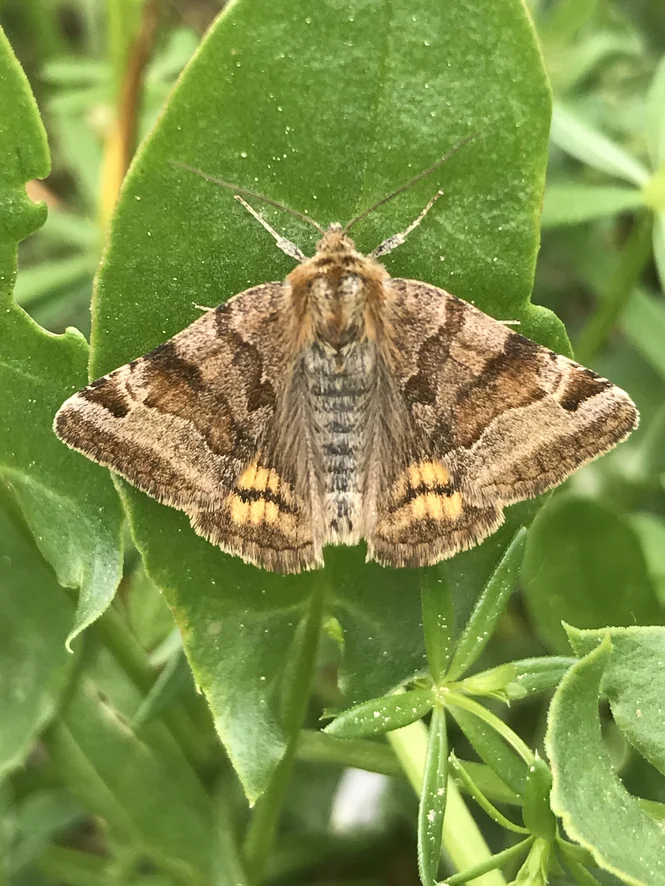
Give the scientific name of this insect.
Euclidia glyphica
